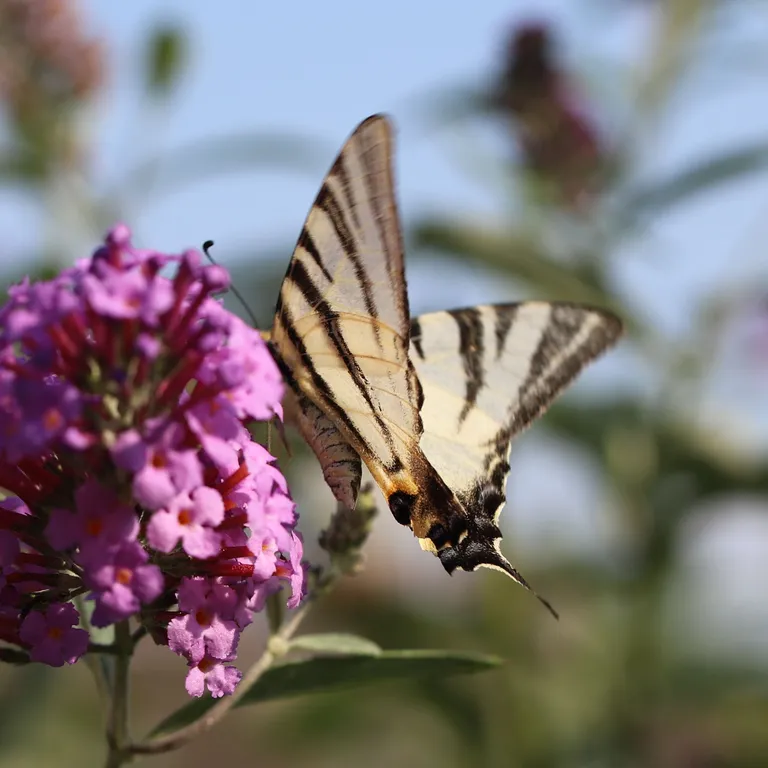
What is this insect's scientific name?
Iphiclides podalirius
